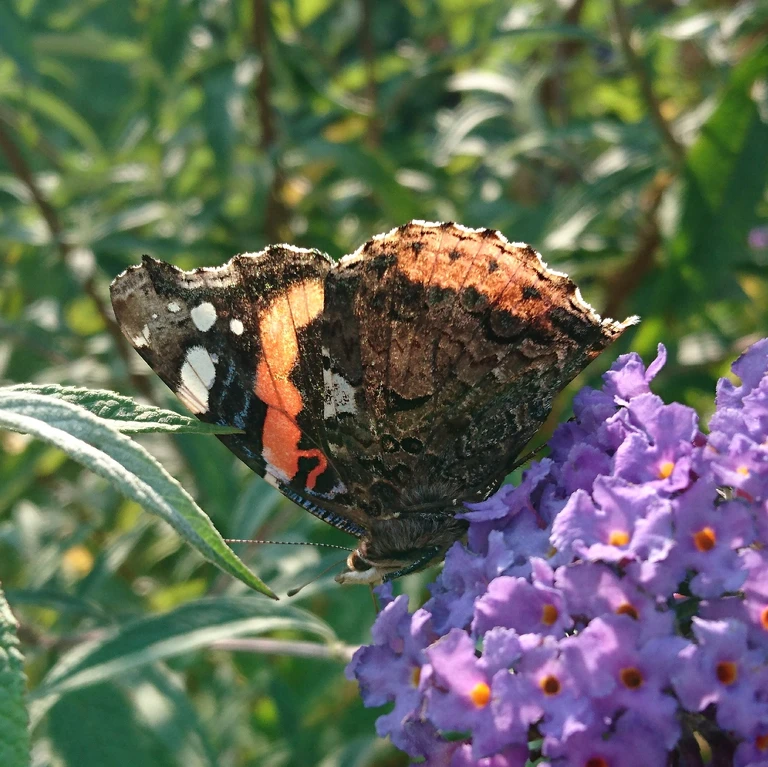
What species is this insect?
Vanessa atalanta
